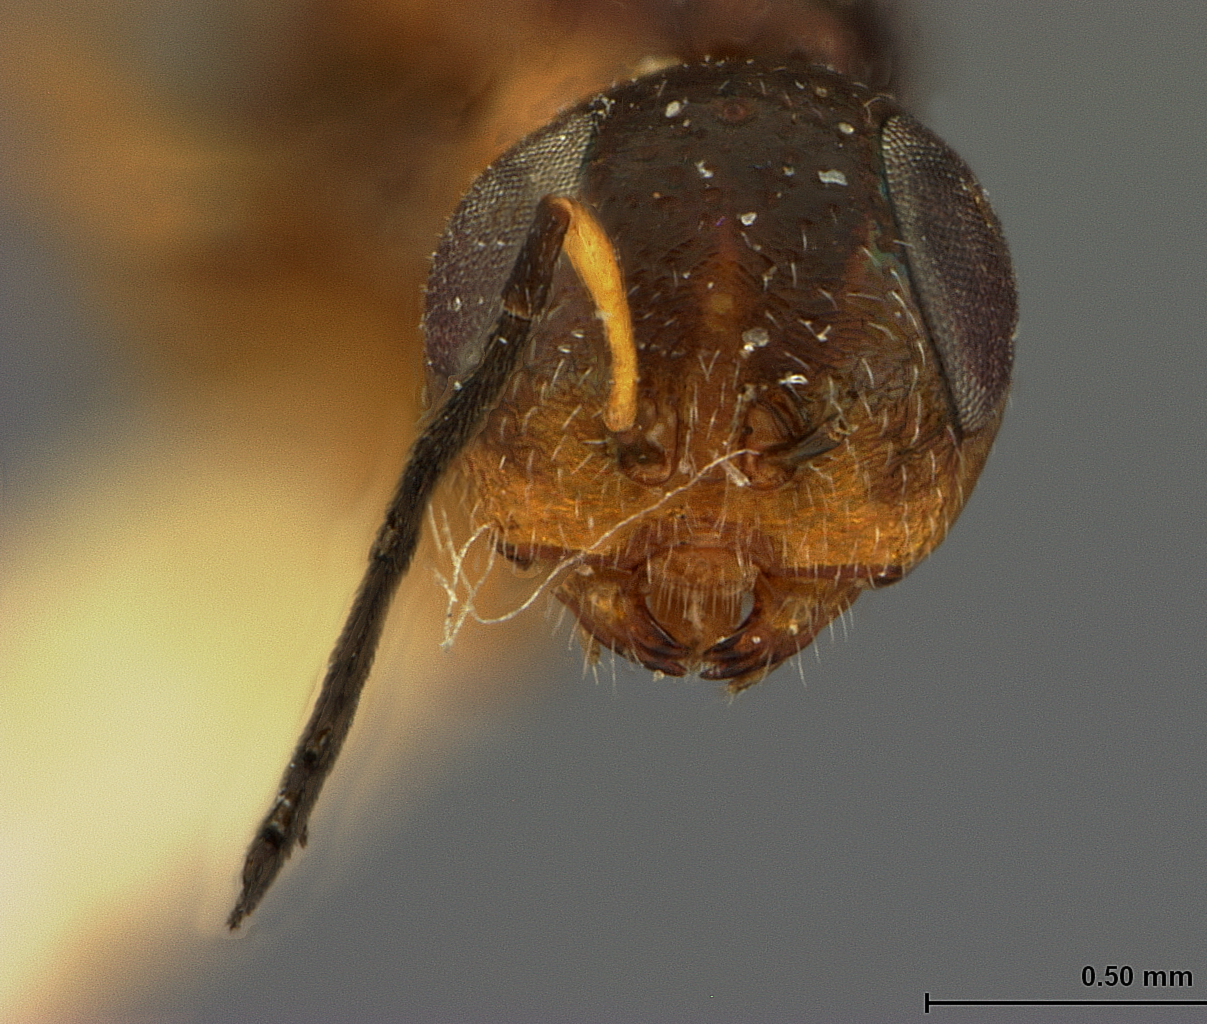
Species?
Henicopygus subapterus
